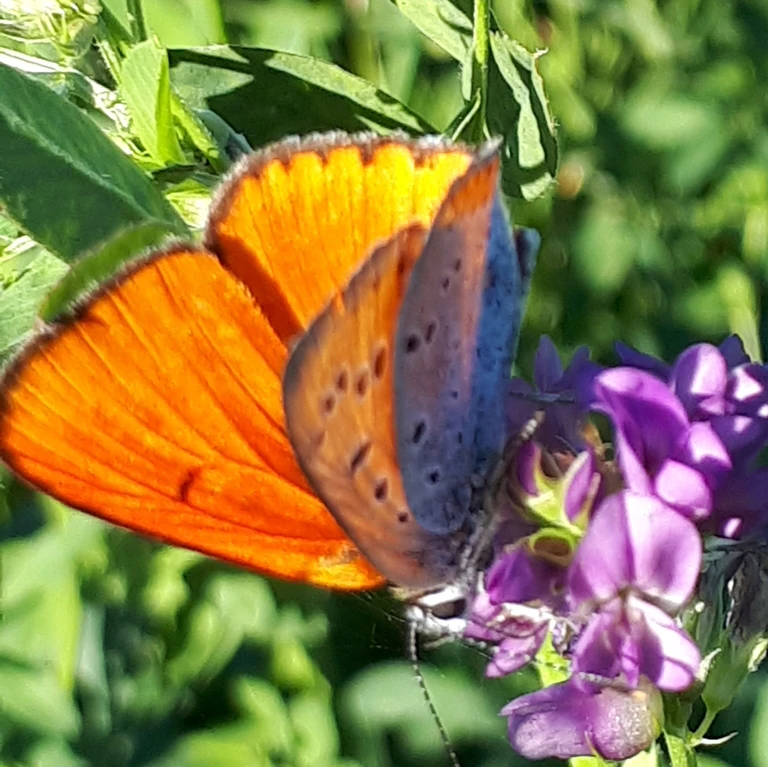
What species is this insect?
Lycaena dispar
